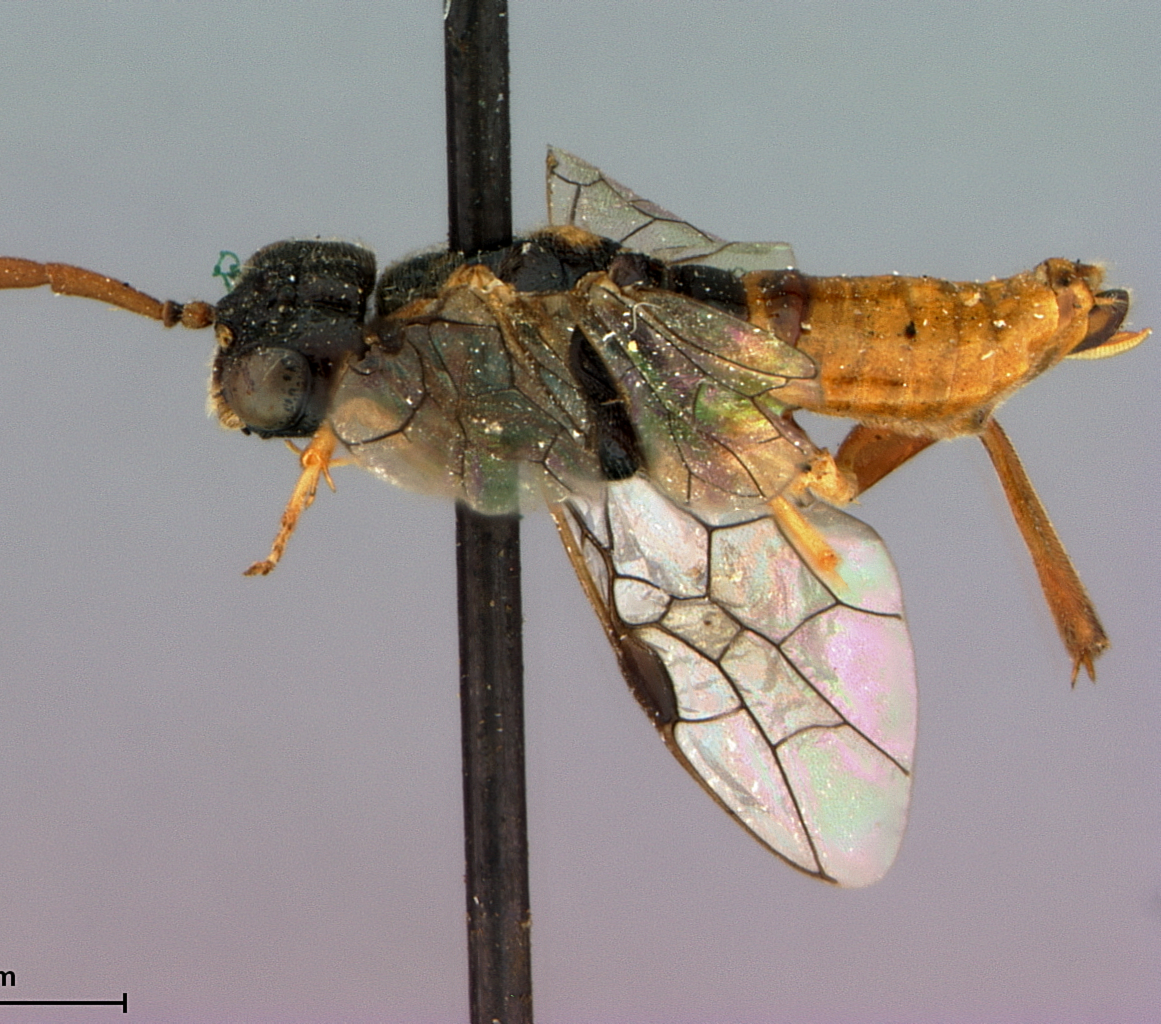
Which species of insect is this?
Dimorphopteryx pinguis
